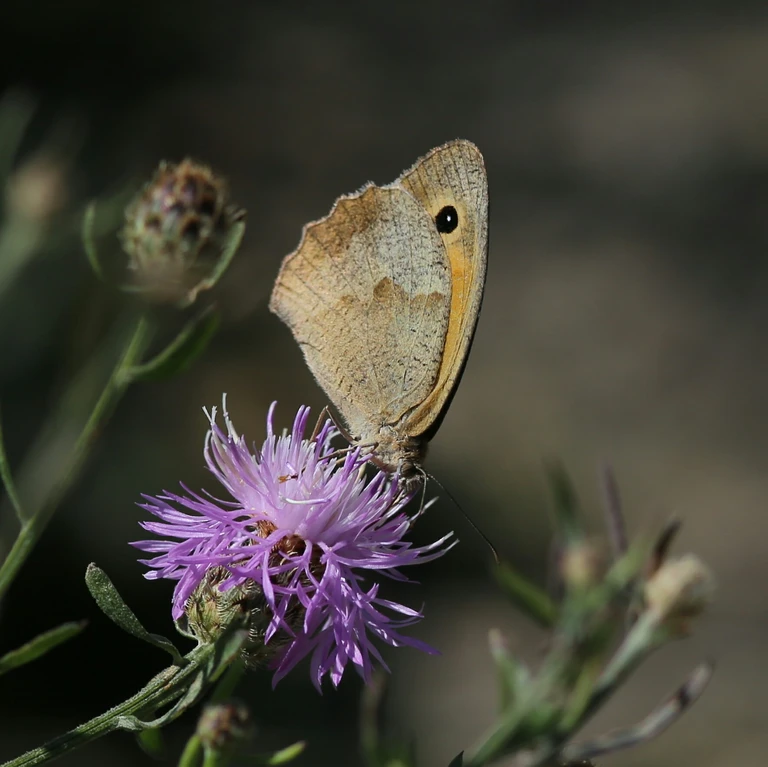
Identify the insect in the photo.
Maniola jurtina
